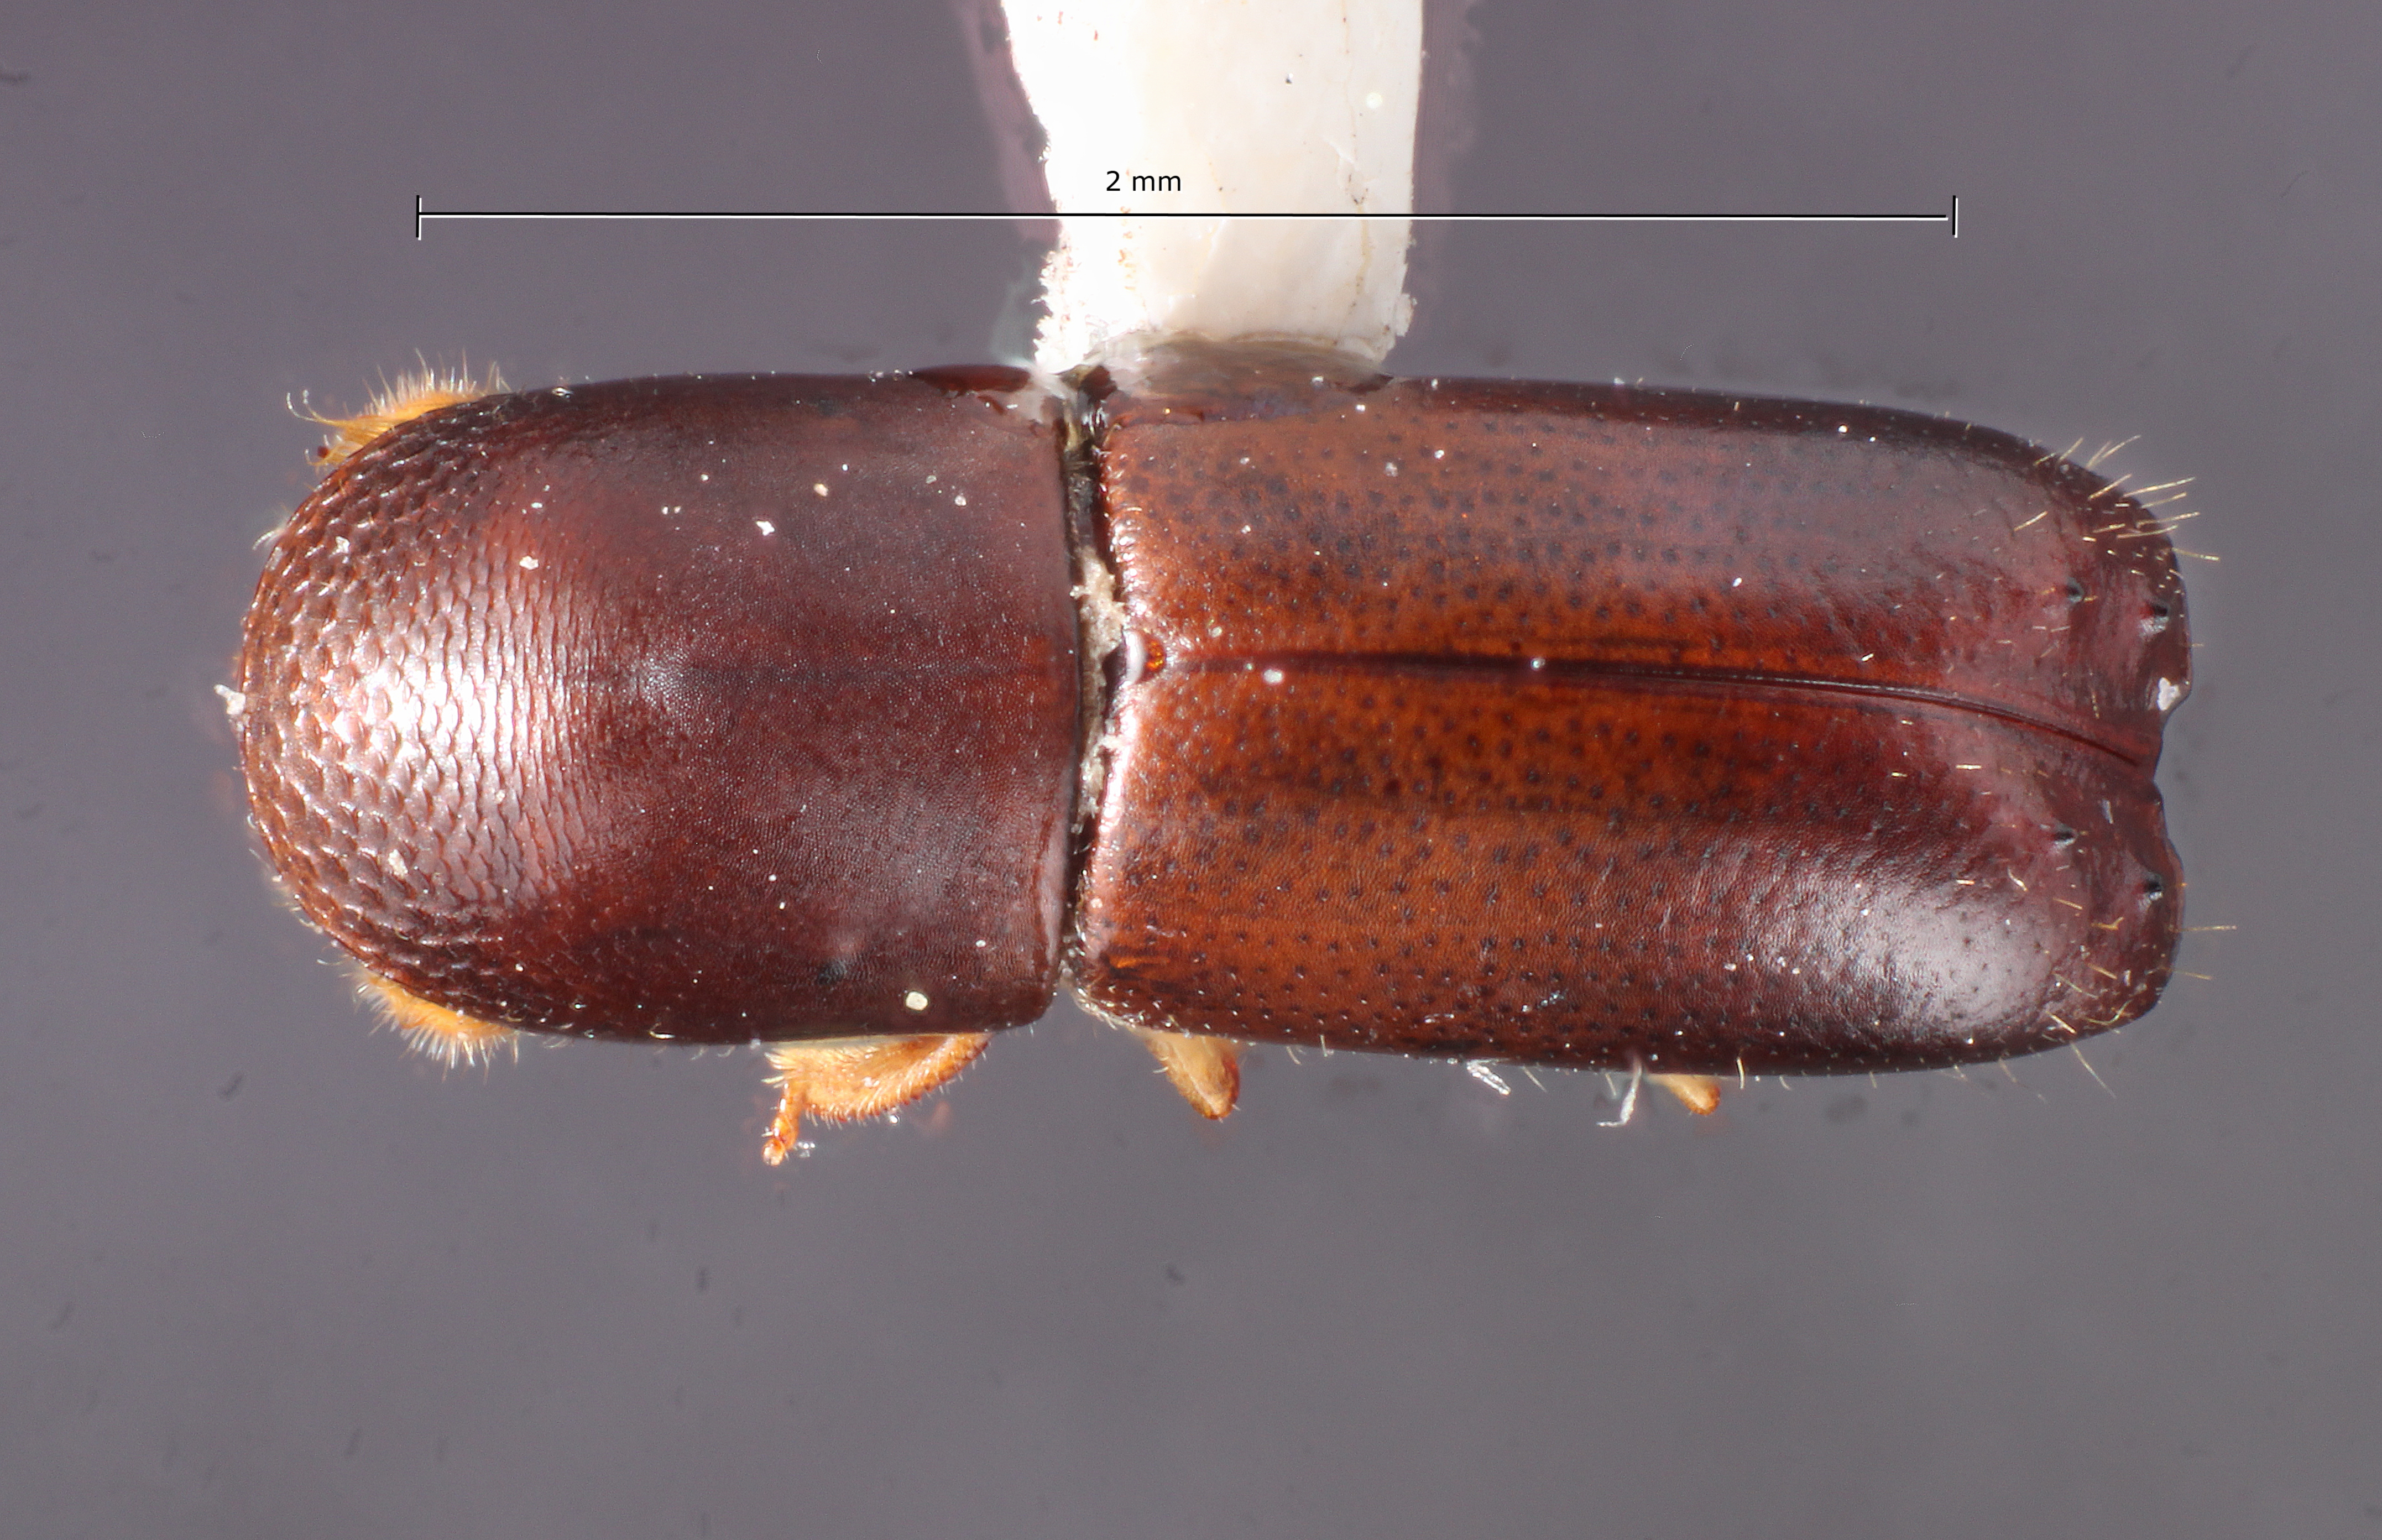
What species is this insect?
Monarthrum bidentatum
